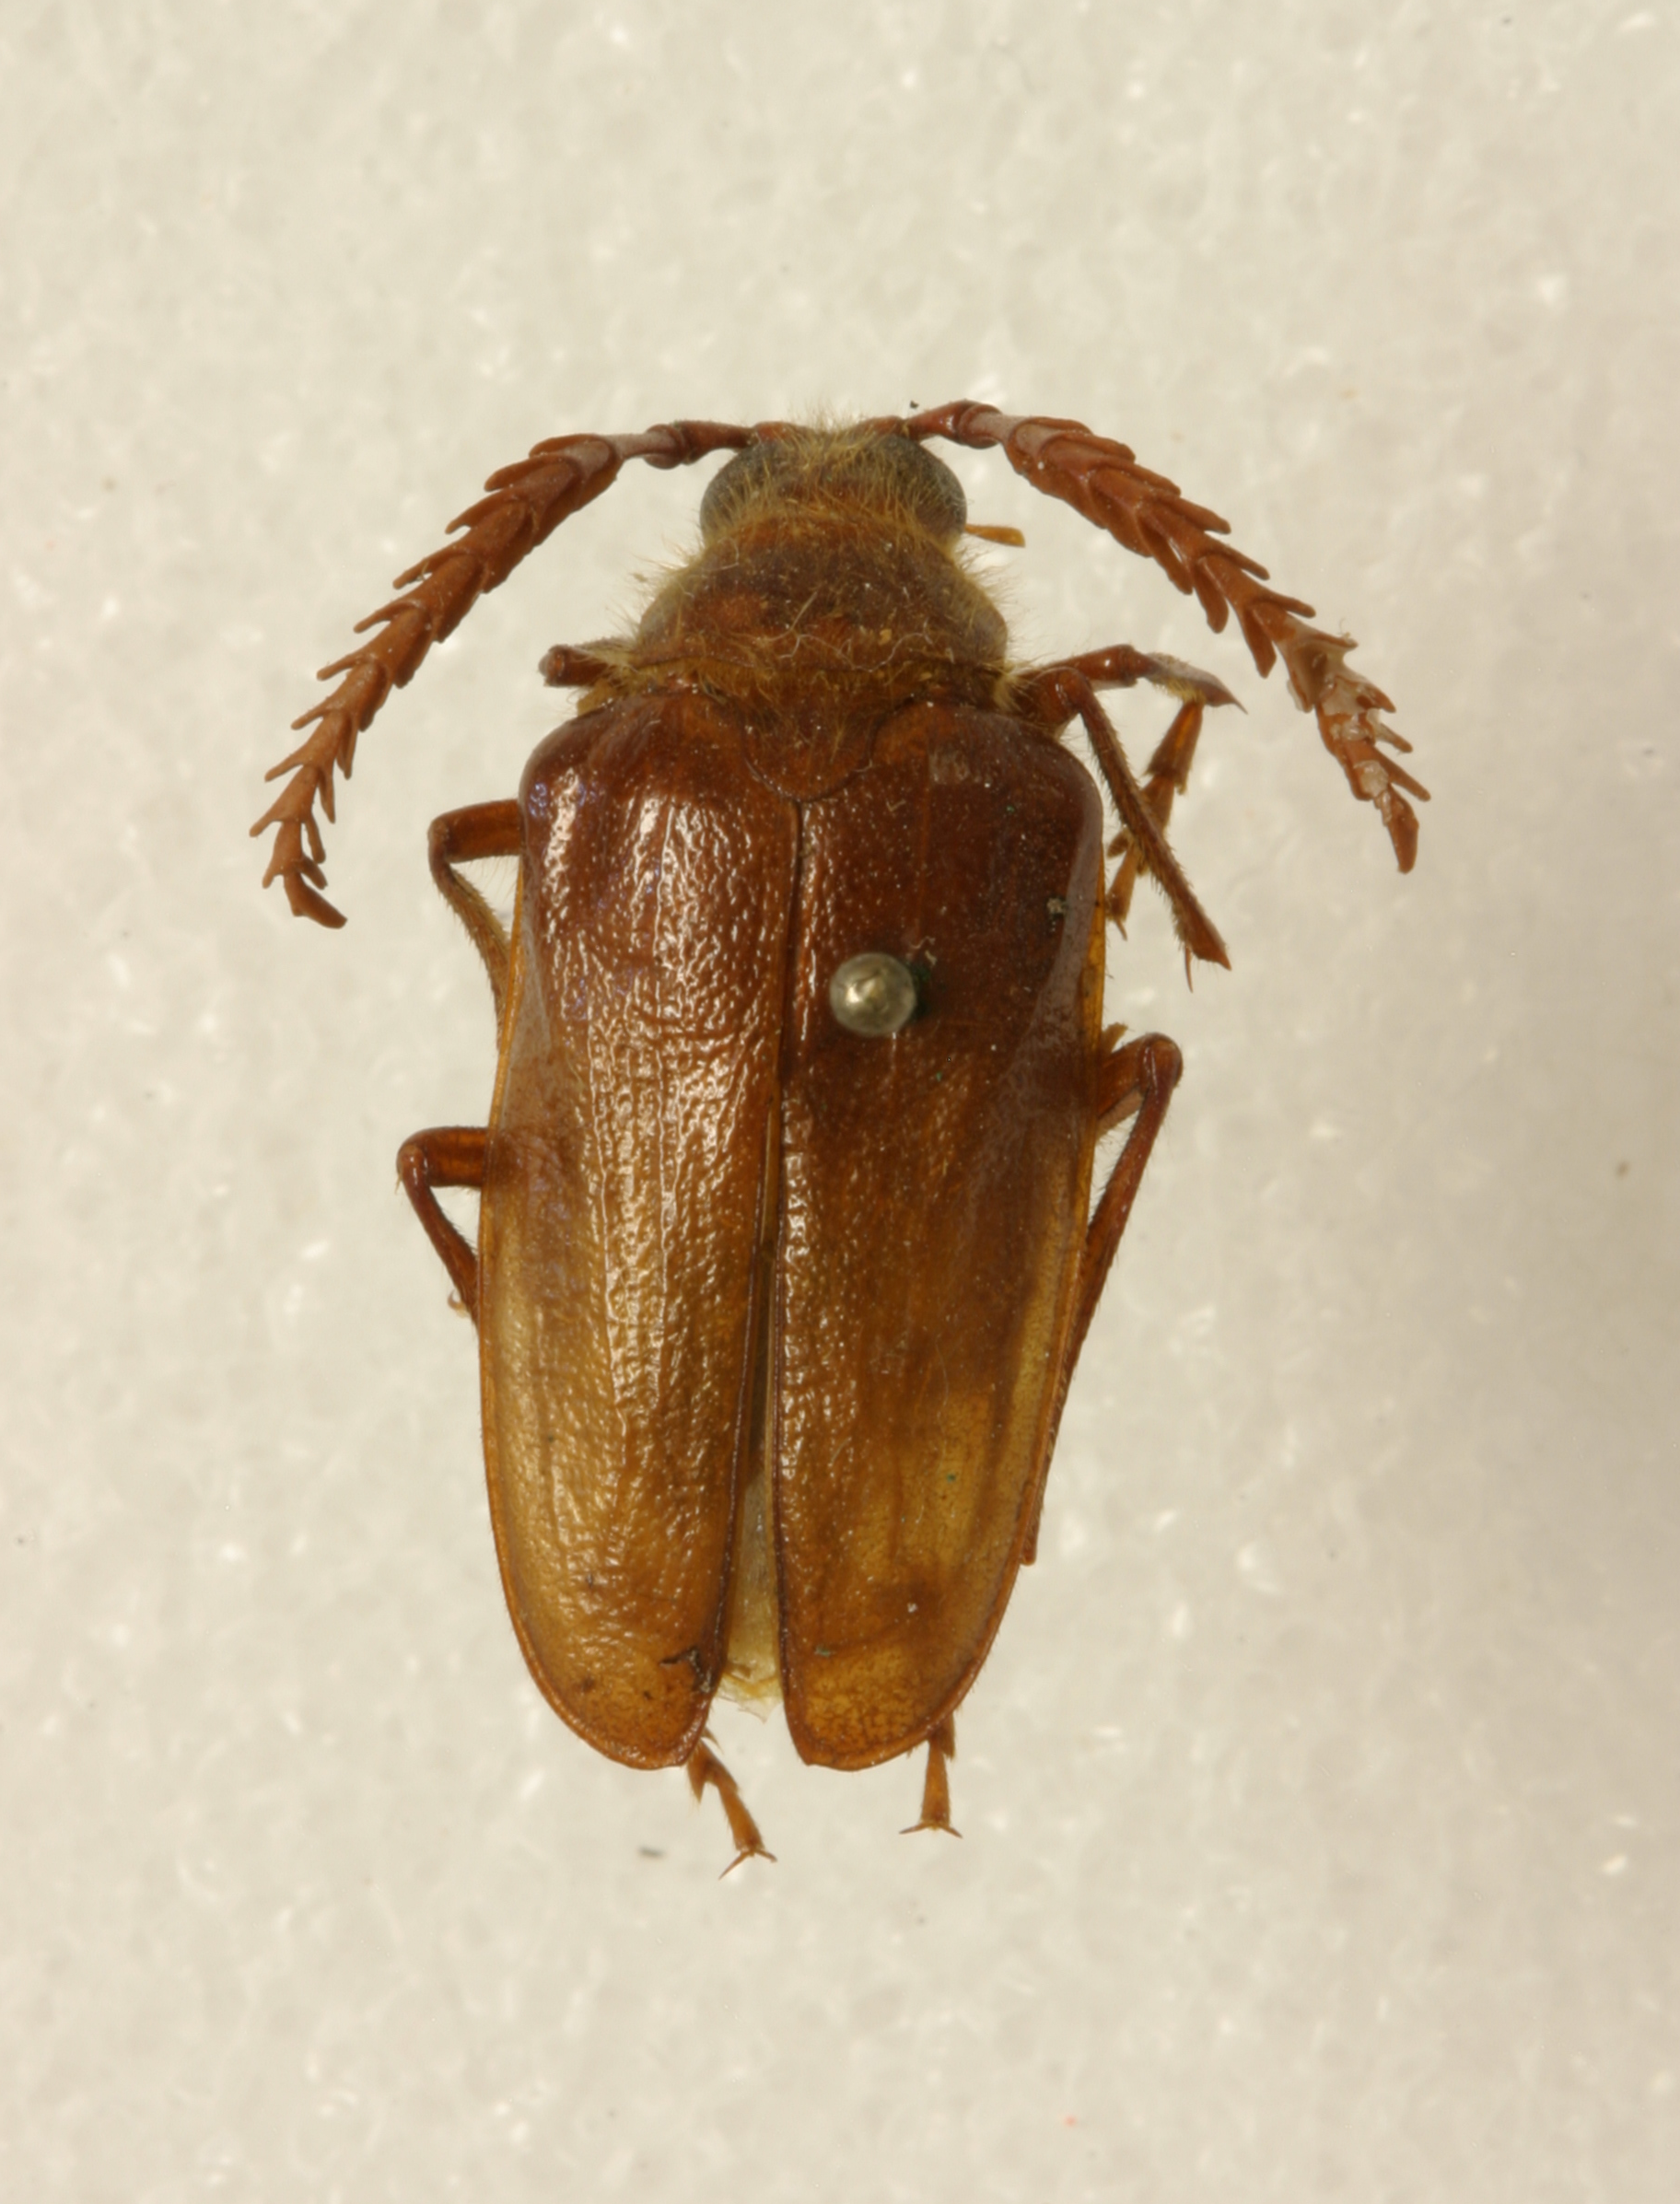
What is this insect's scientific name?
Prionus pubicollis (also Prionus emarginatus)
